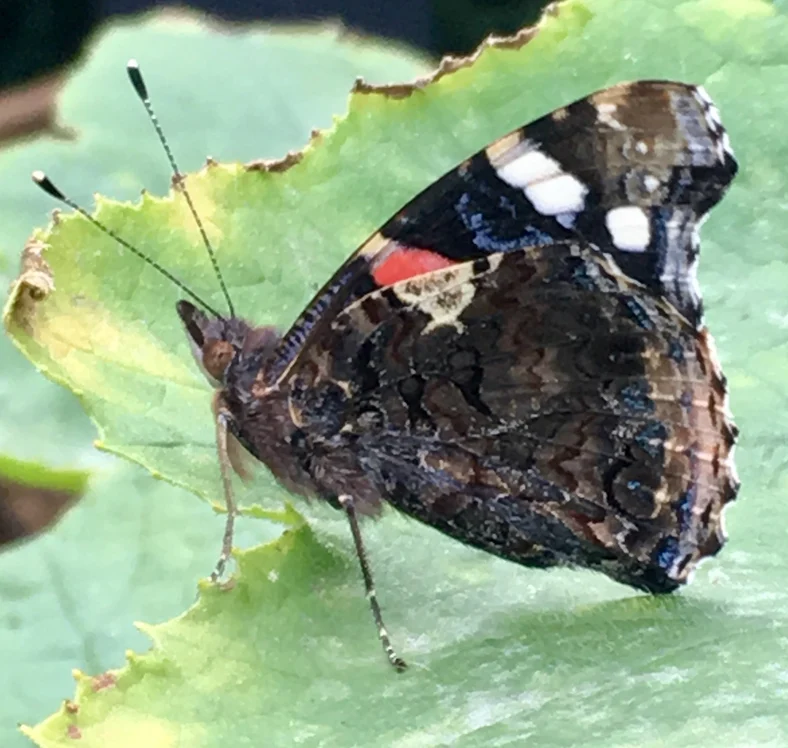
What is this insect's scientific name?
Vanessa atalanta
